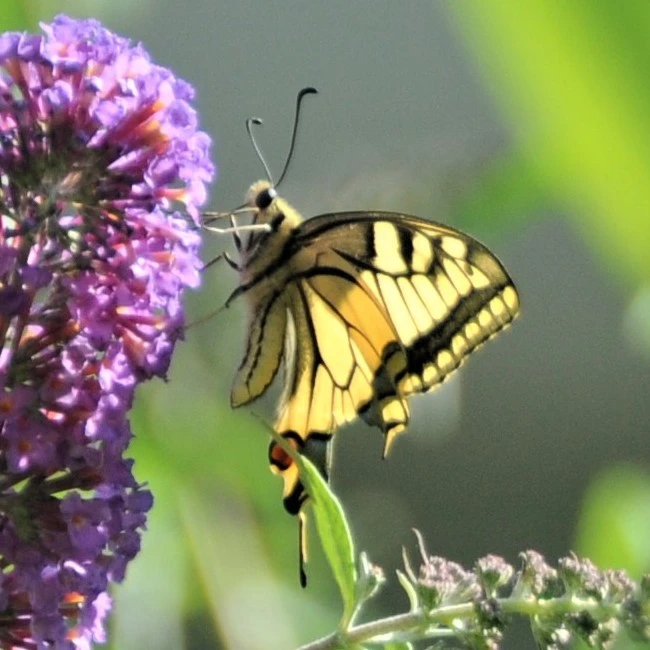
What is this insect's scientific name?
Papilio machaon
